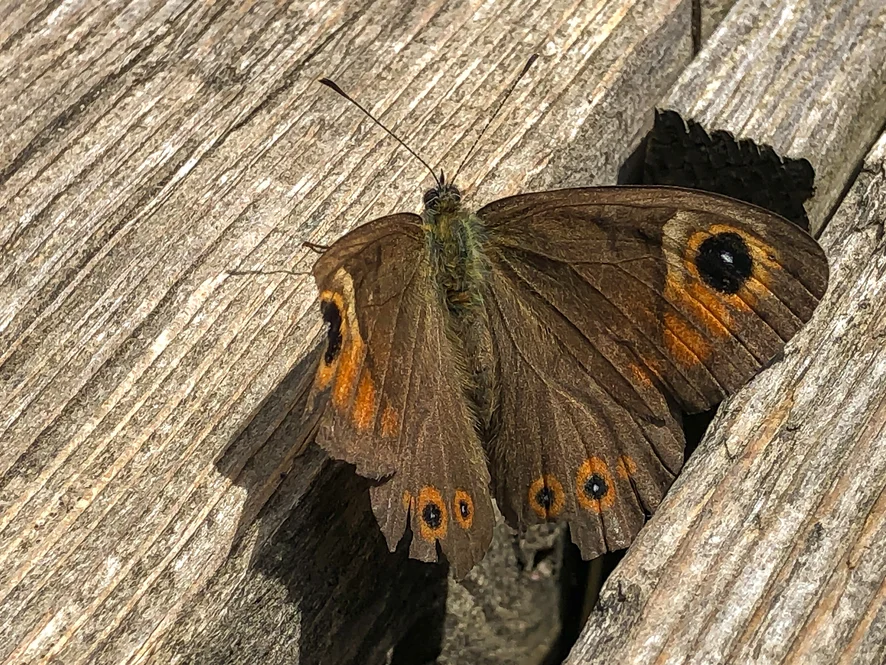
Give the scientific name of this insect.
Lasiommata maera (also Pararge maera)
